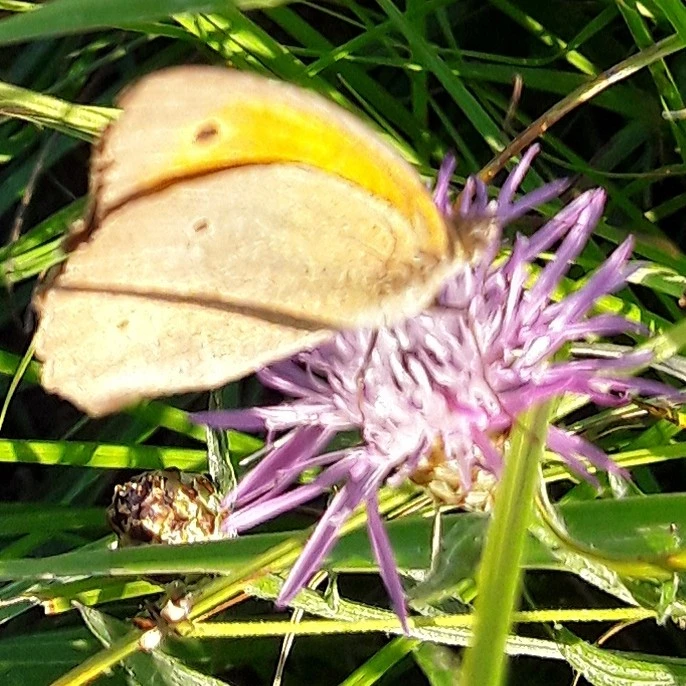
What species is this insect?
Maniola jurtina
